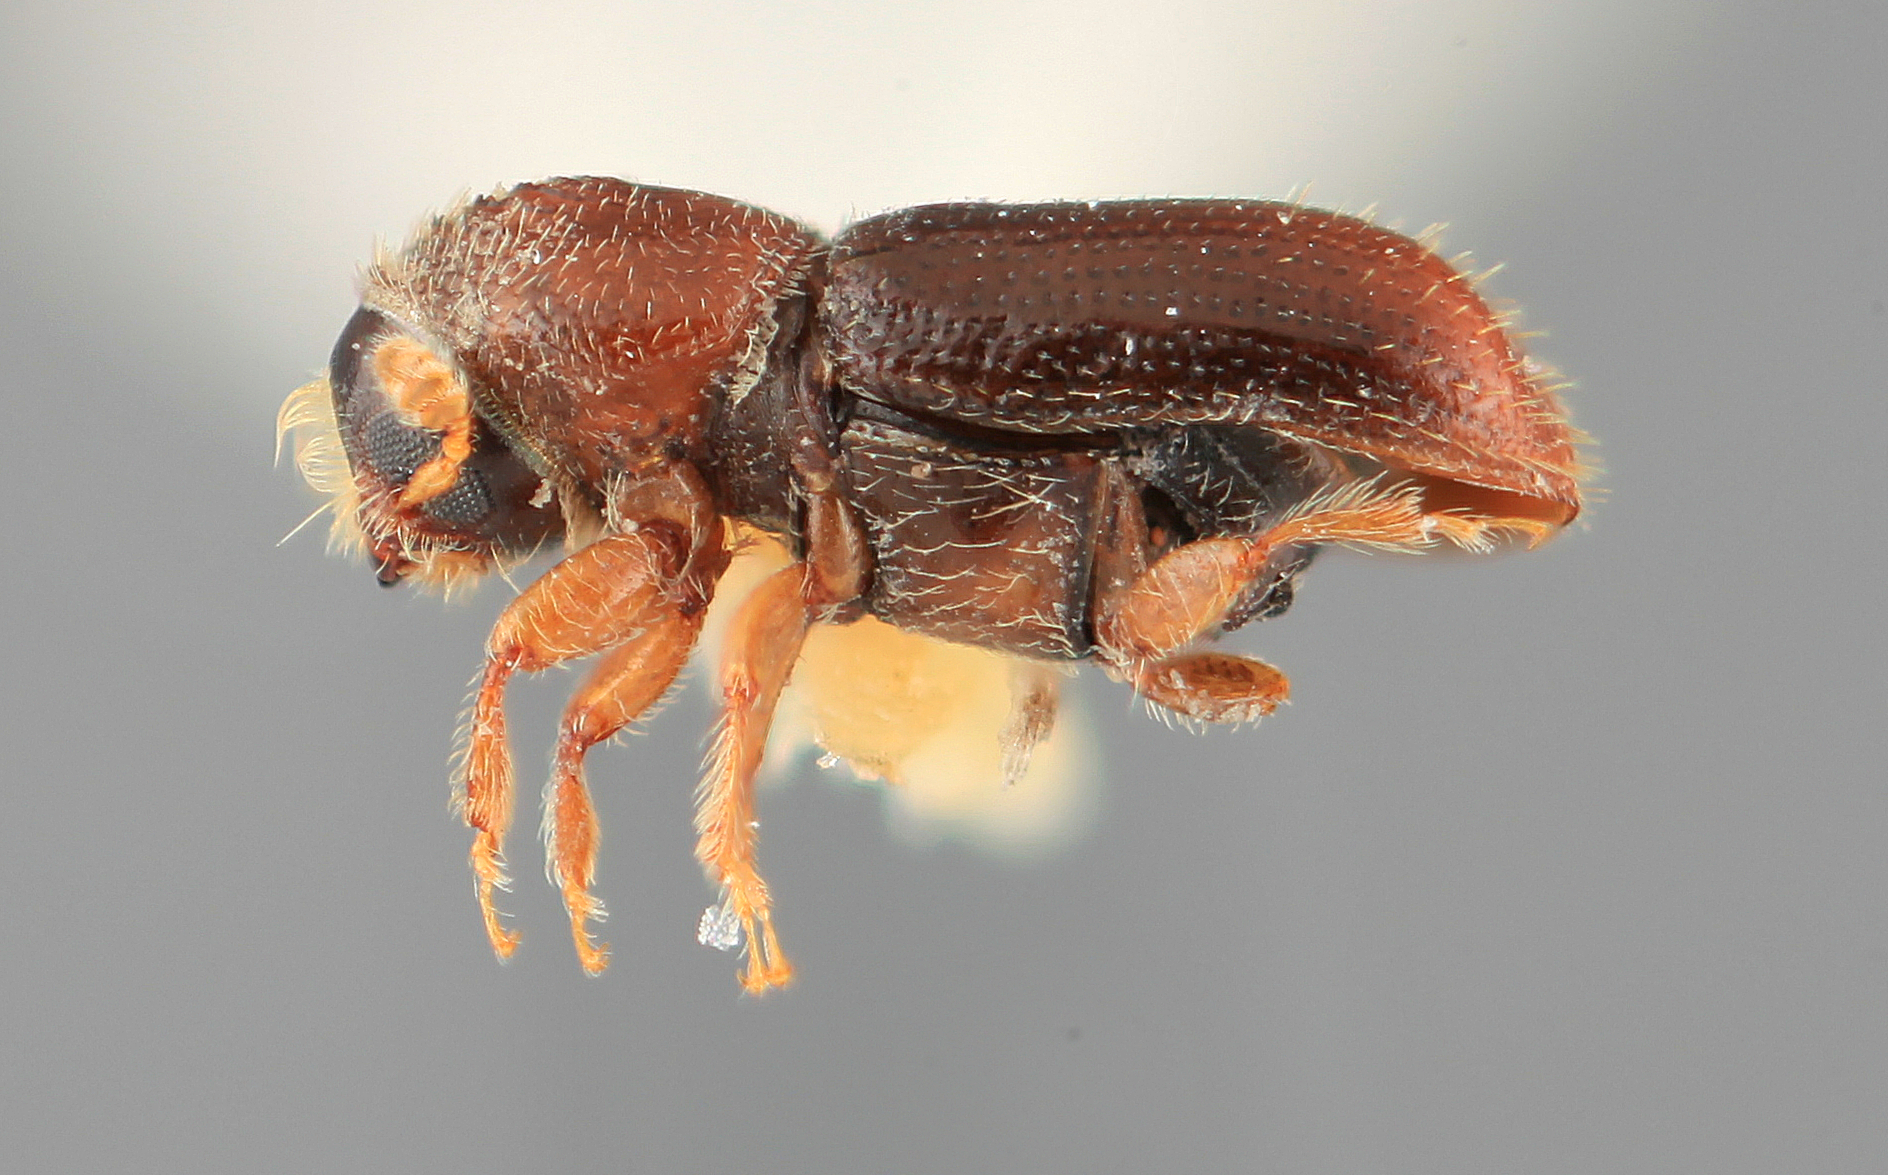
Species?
Pityophthorus detentus
